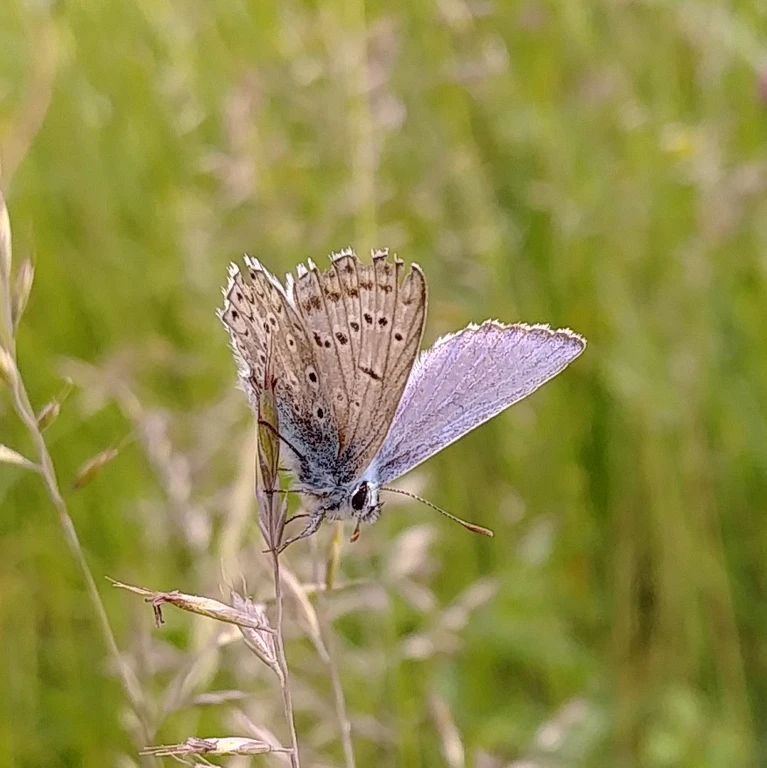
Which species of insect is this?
Polyommatus icarus
